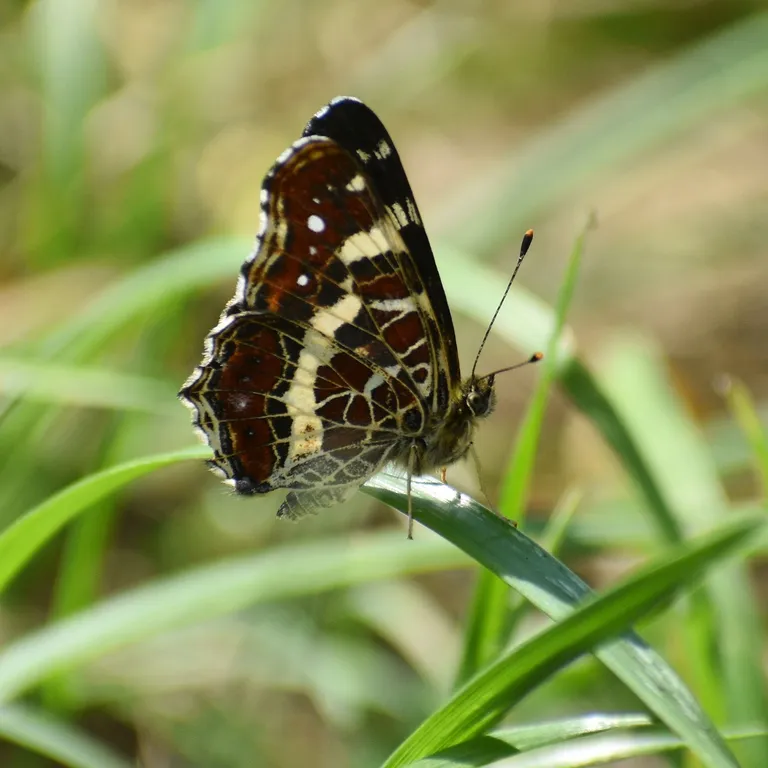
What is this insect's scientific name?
Araschnia levana
